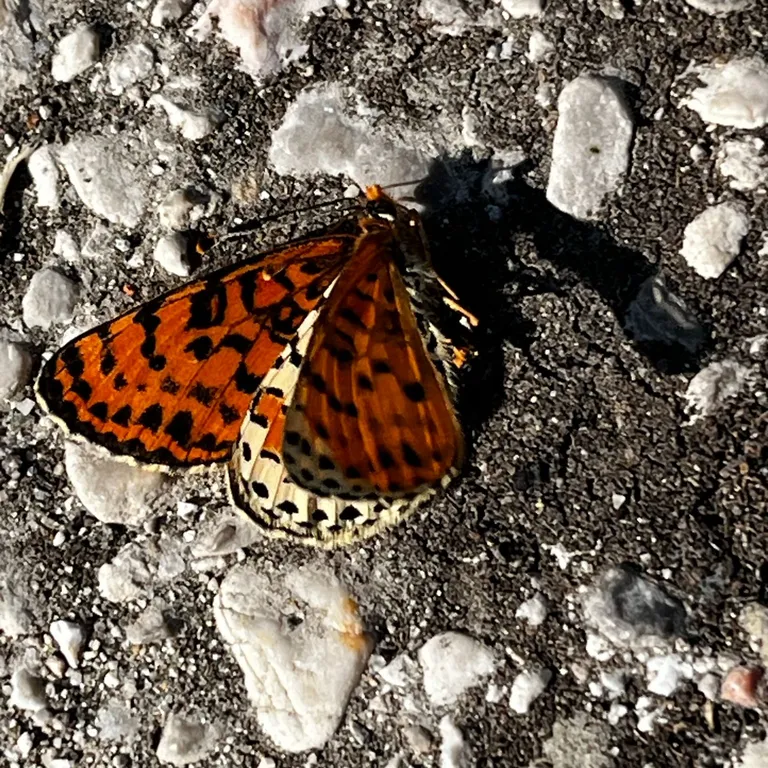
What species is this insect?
Melitaea didyma
